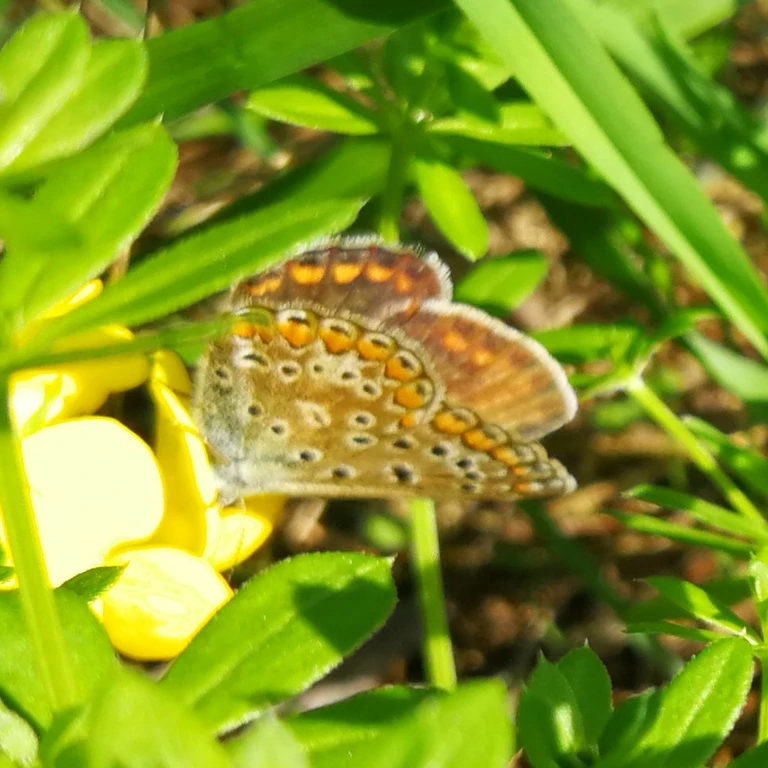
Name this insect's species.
Polyommatus icarus
